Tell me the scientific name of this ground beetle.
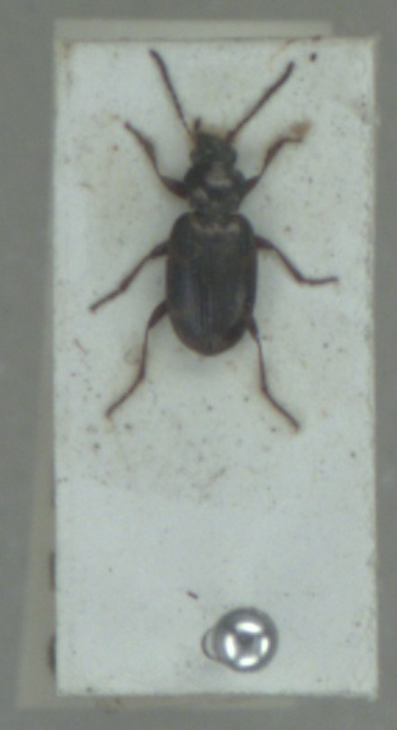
Bembidion varium
